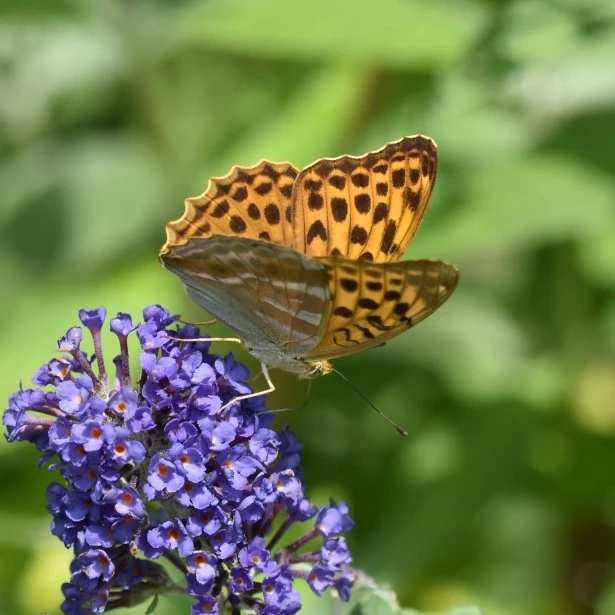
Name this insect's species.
Argynnis paphia
